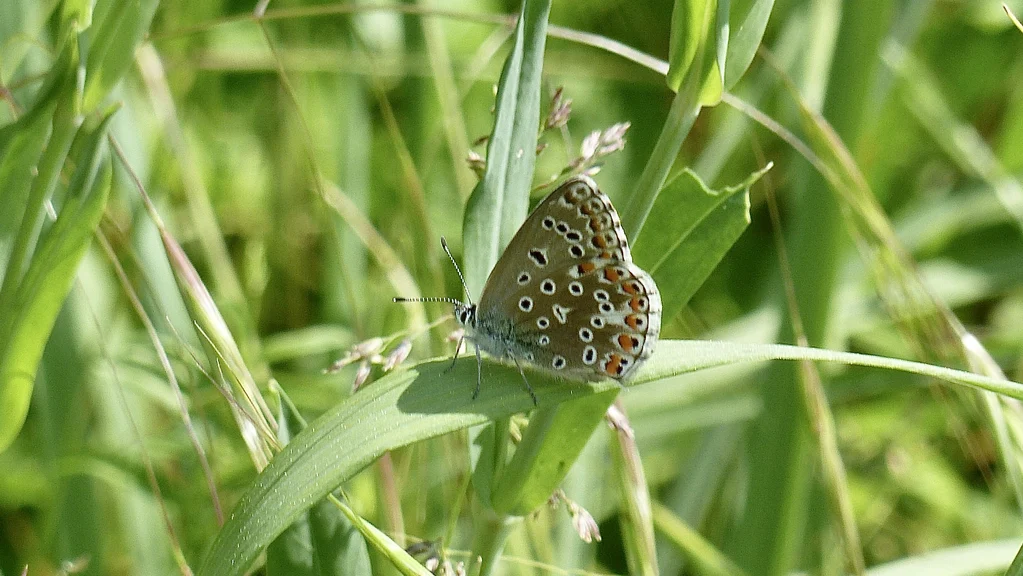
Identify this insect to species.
Lysandra bellargus
